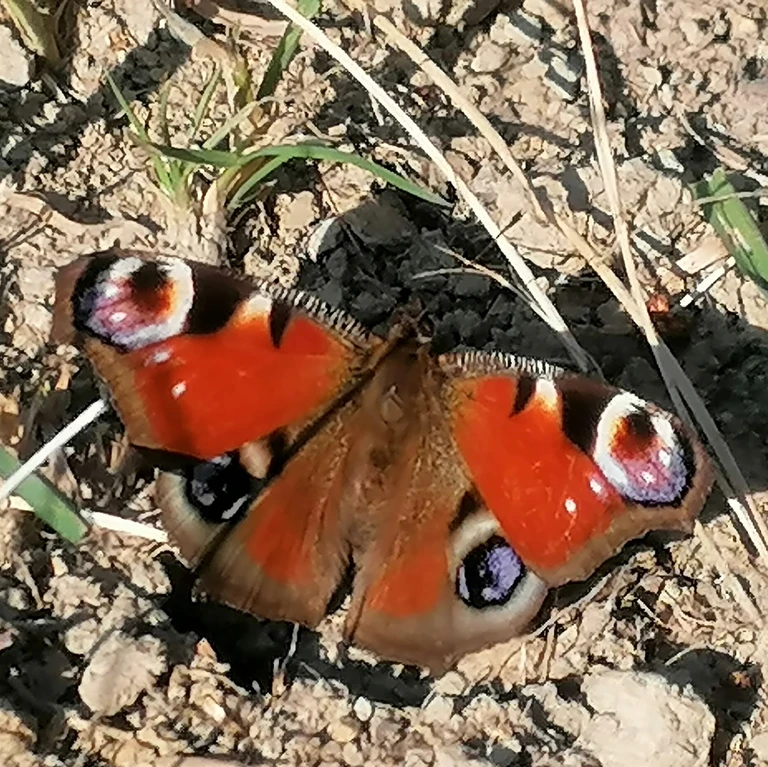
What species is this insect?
Aglais io
